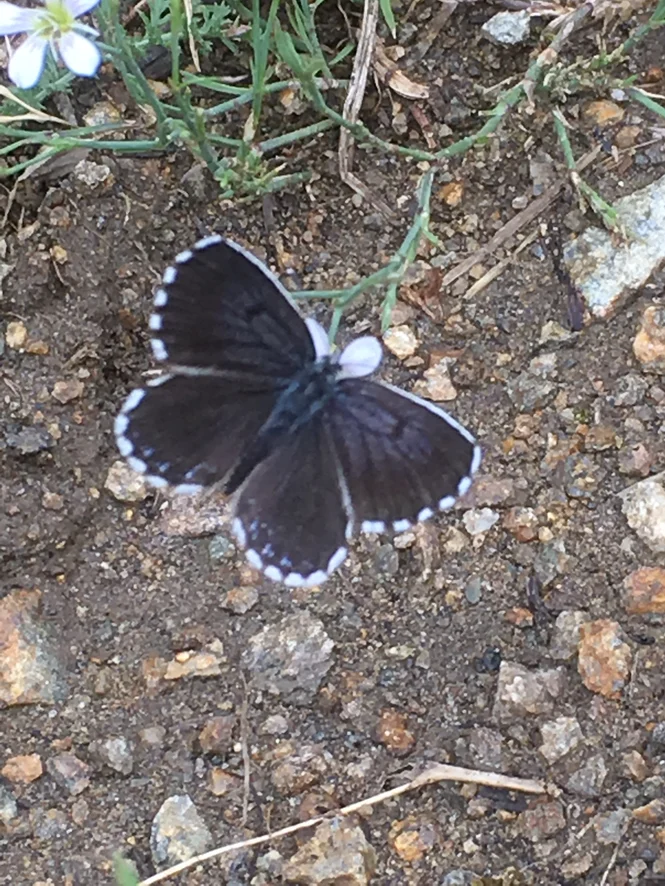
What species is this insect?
Scolitantides orion
